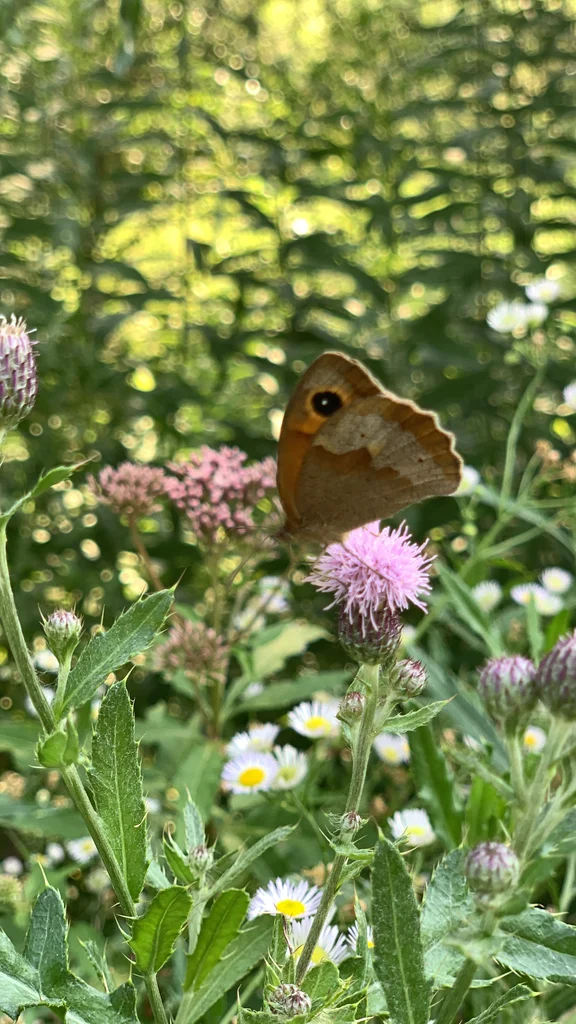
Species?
Maniola jurtina
